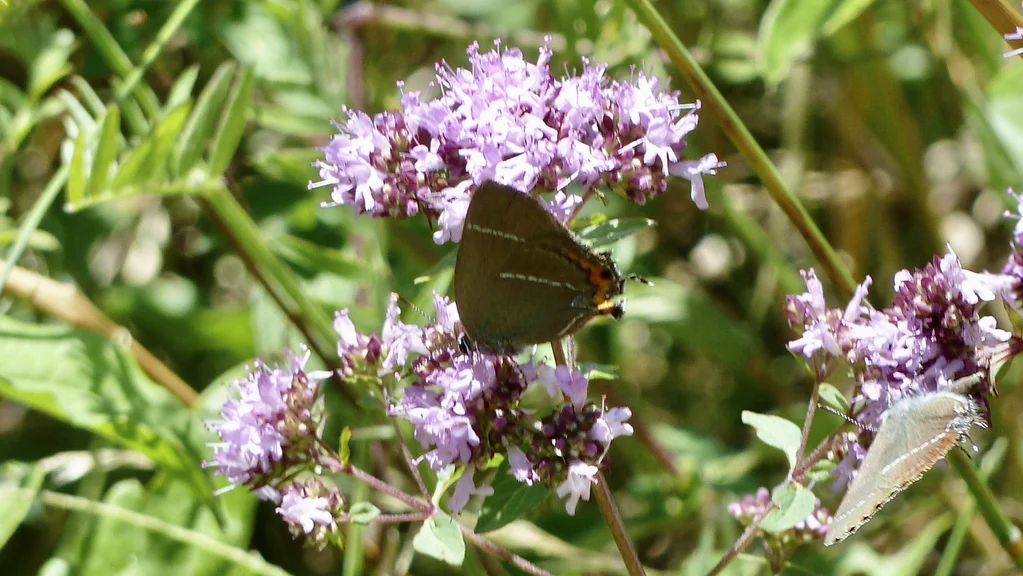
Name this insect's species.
Satyrium w-album
